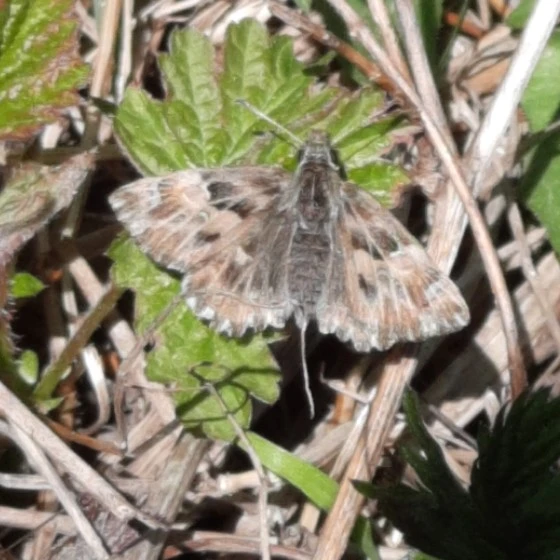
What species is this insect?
Carcharodus alceae
